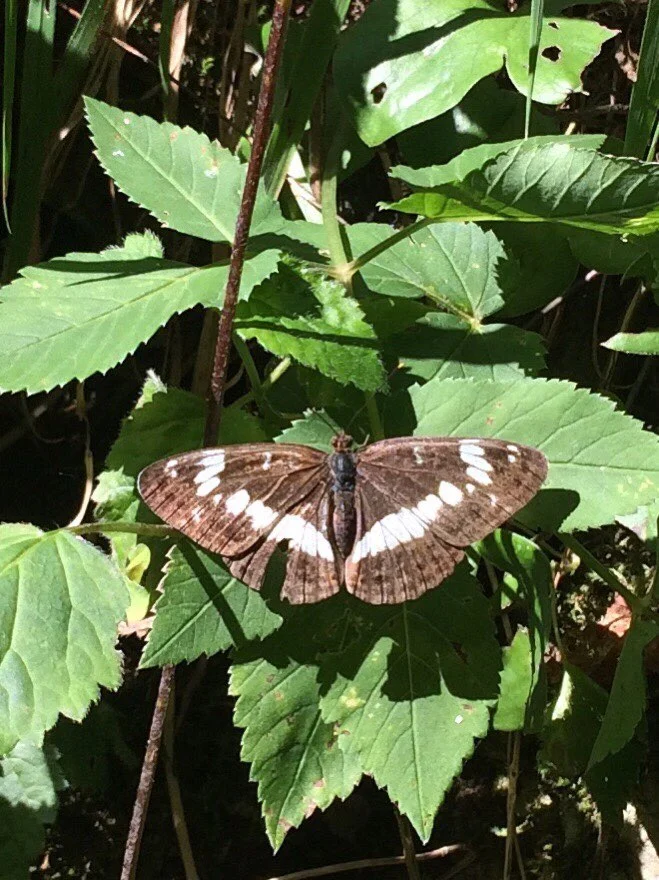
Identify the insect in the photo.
Limenitis camilla (also Ladoga camilla)
